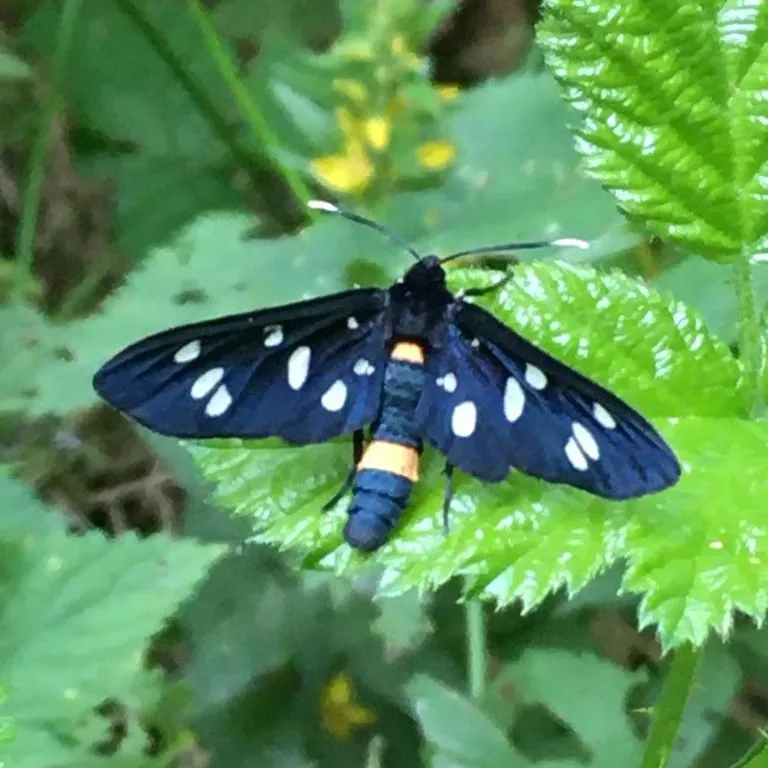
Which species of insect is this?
Amata phegea
